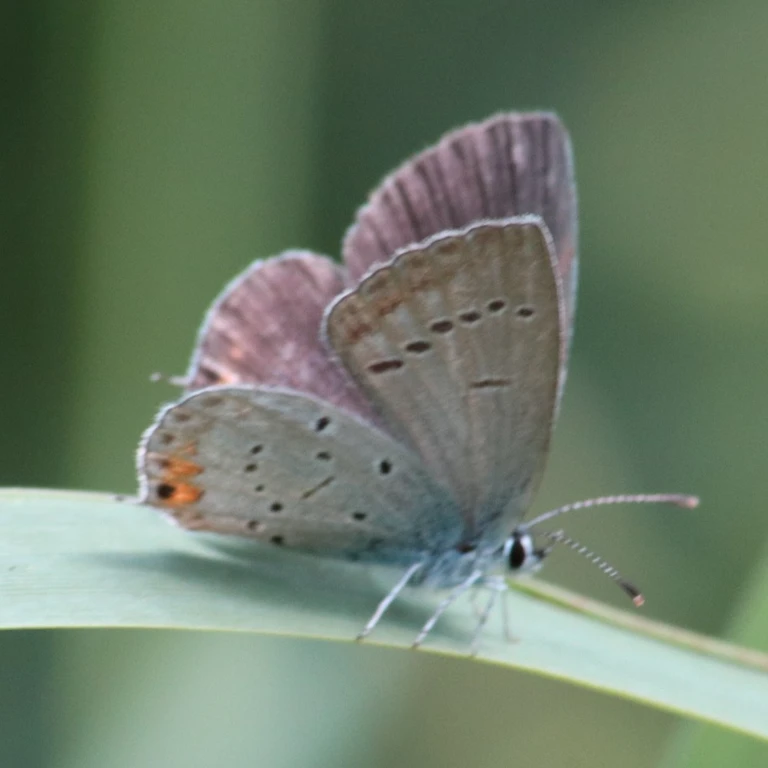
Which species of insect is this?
Cupido argiades (also Elkalyce argiades)
